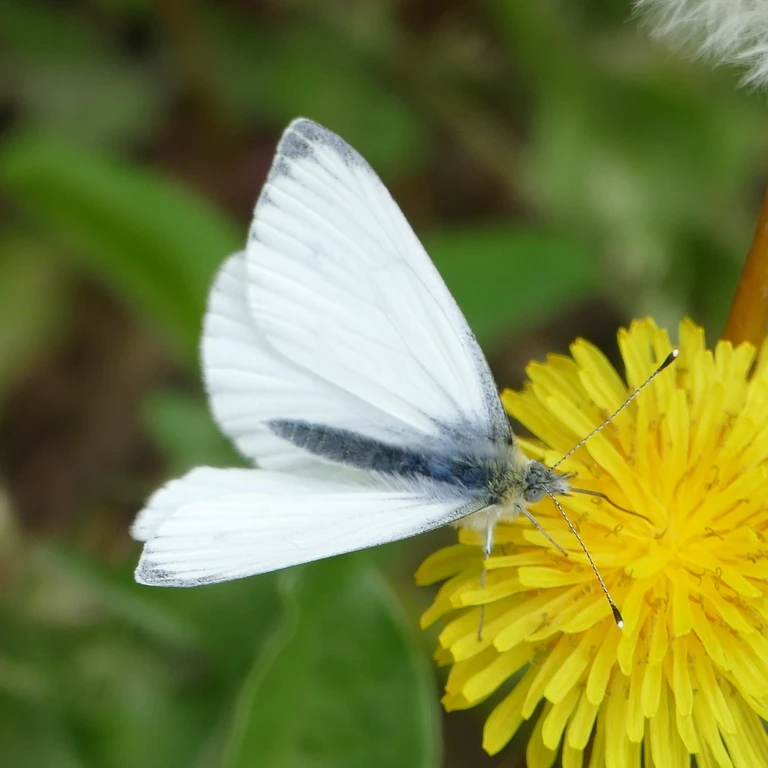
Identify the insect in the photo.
Pieris napi
